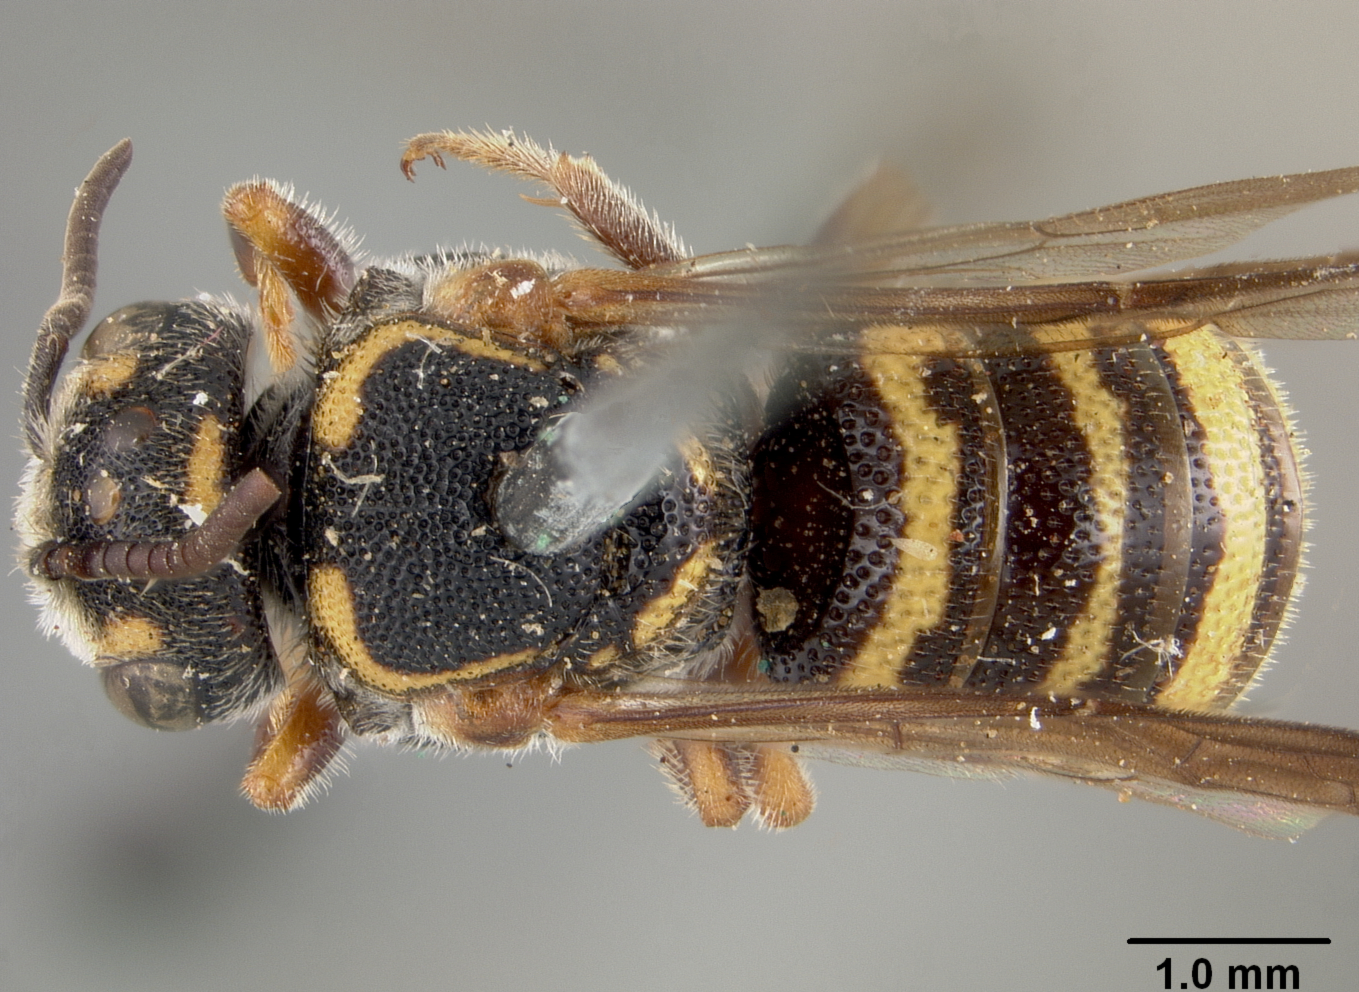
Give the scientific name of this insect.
Stelis rudbeckiarum
